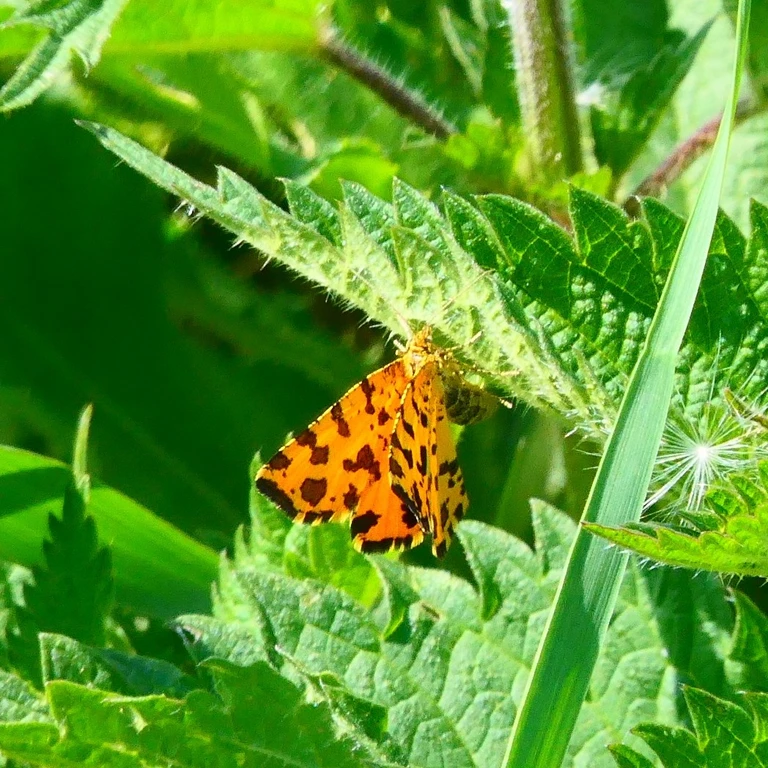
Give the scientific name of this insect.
Pseudopanthera macularia
